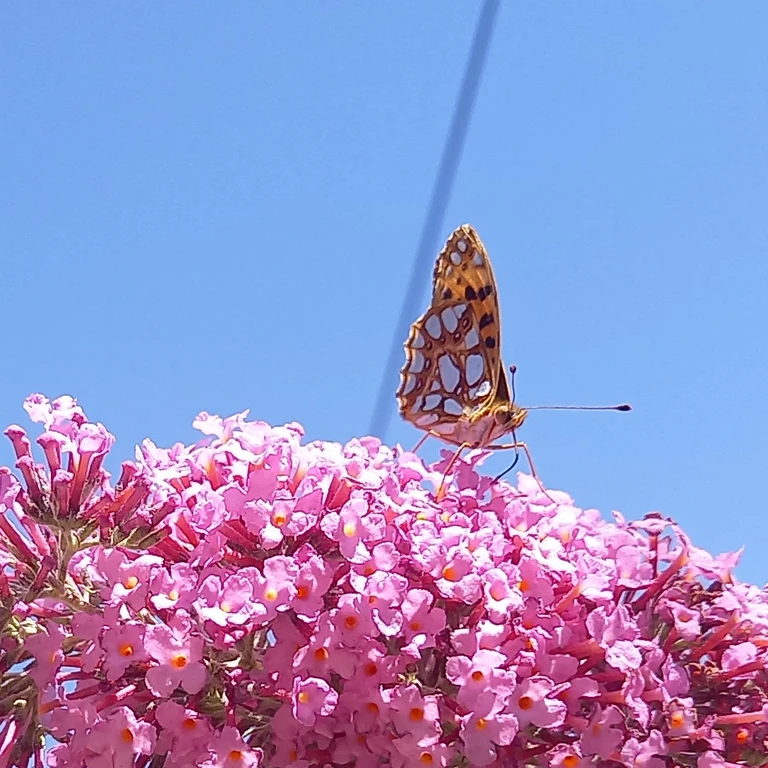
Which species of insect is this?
Issoria lathonia
